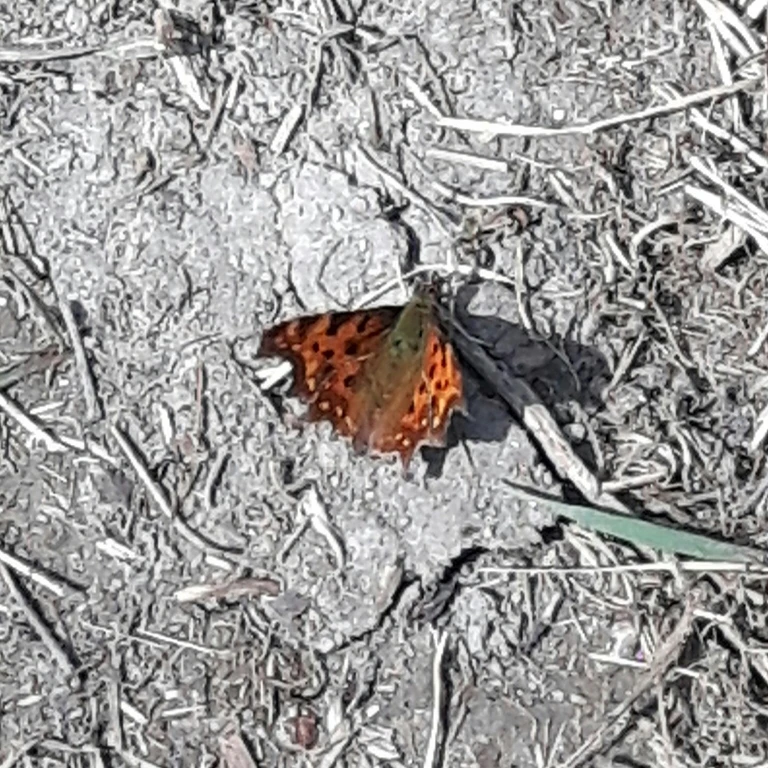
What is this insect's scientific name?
Polygonia c-album
